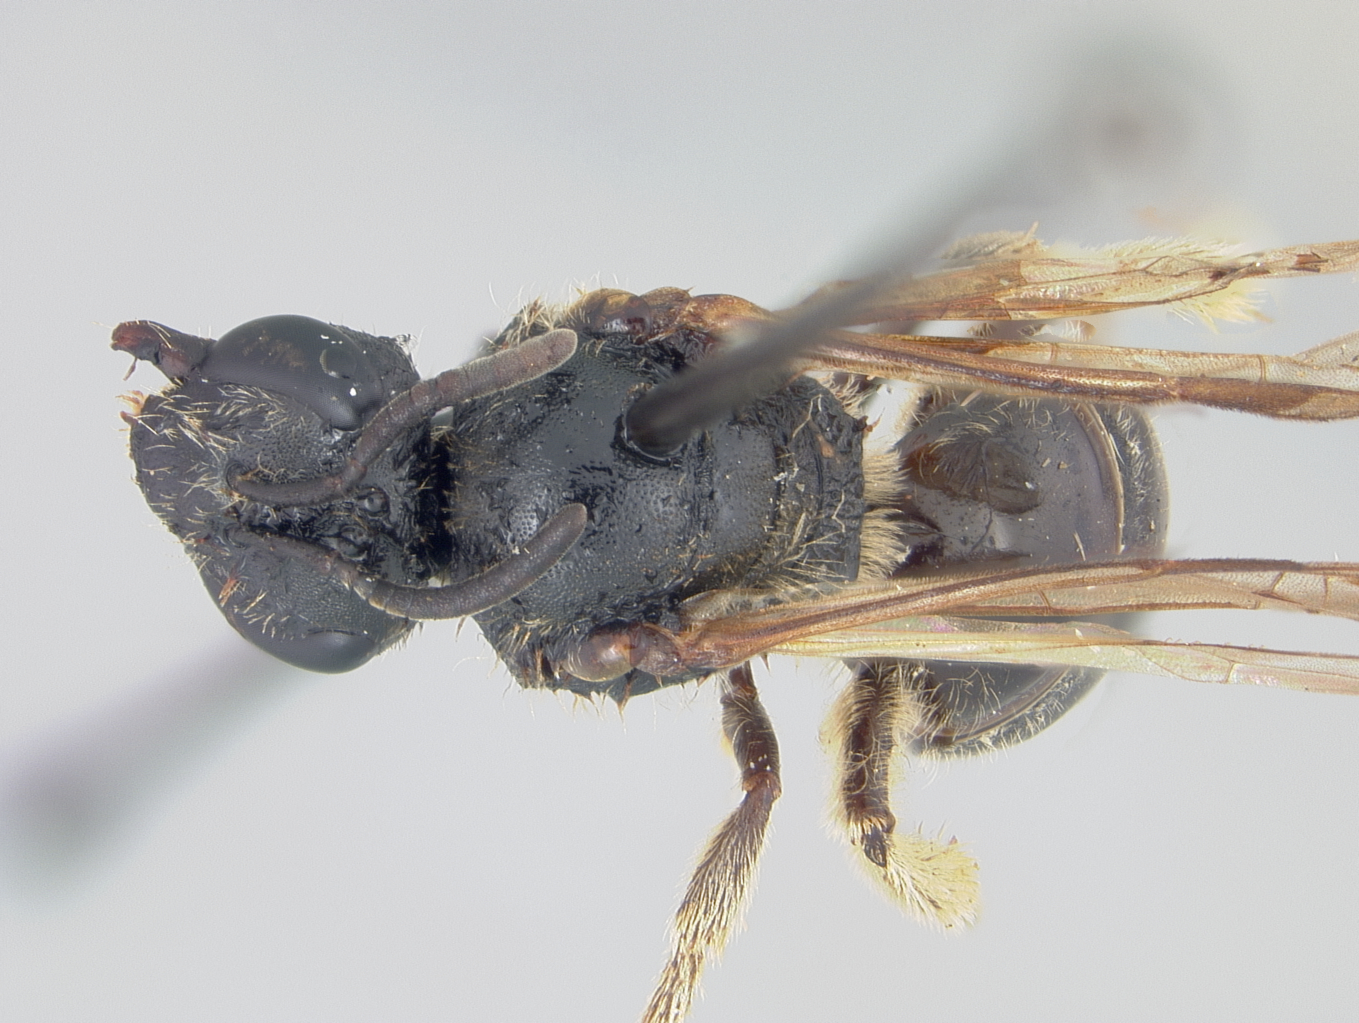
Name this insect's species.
Halictus moltrechti
